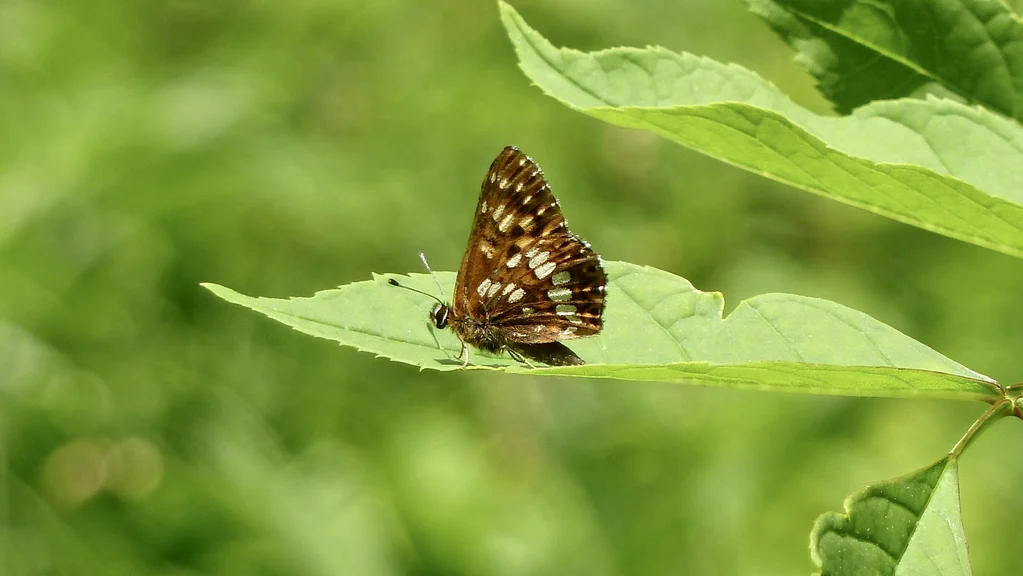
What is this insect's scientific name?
Hamearis lucina
